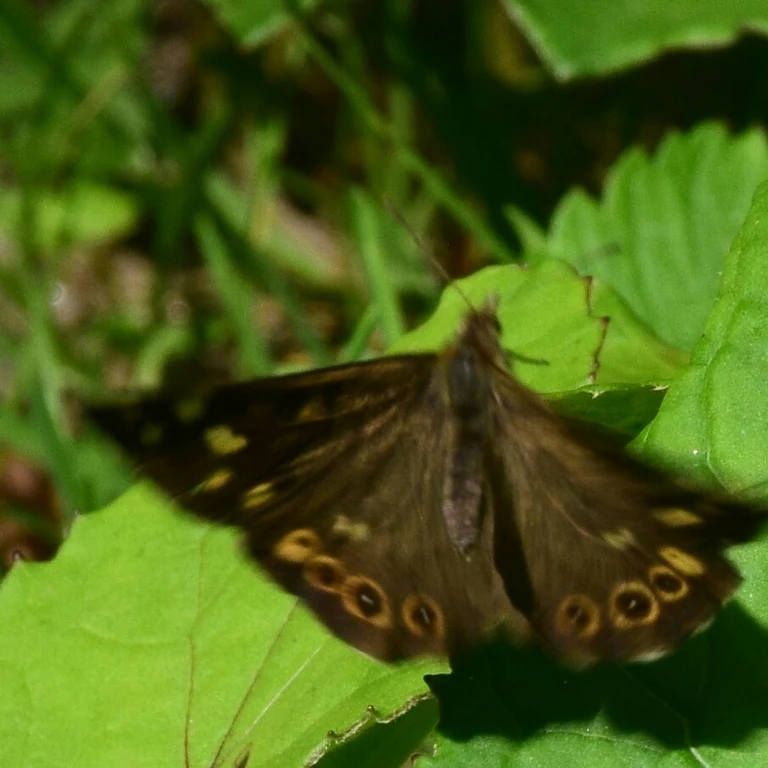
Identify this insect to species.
Pararge aegeria
